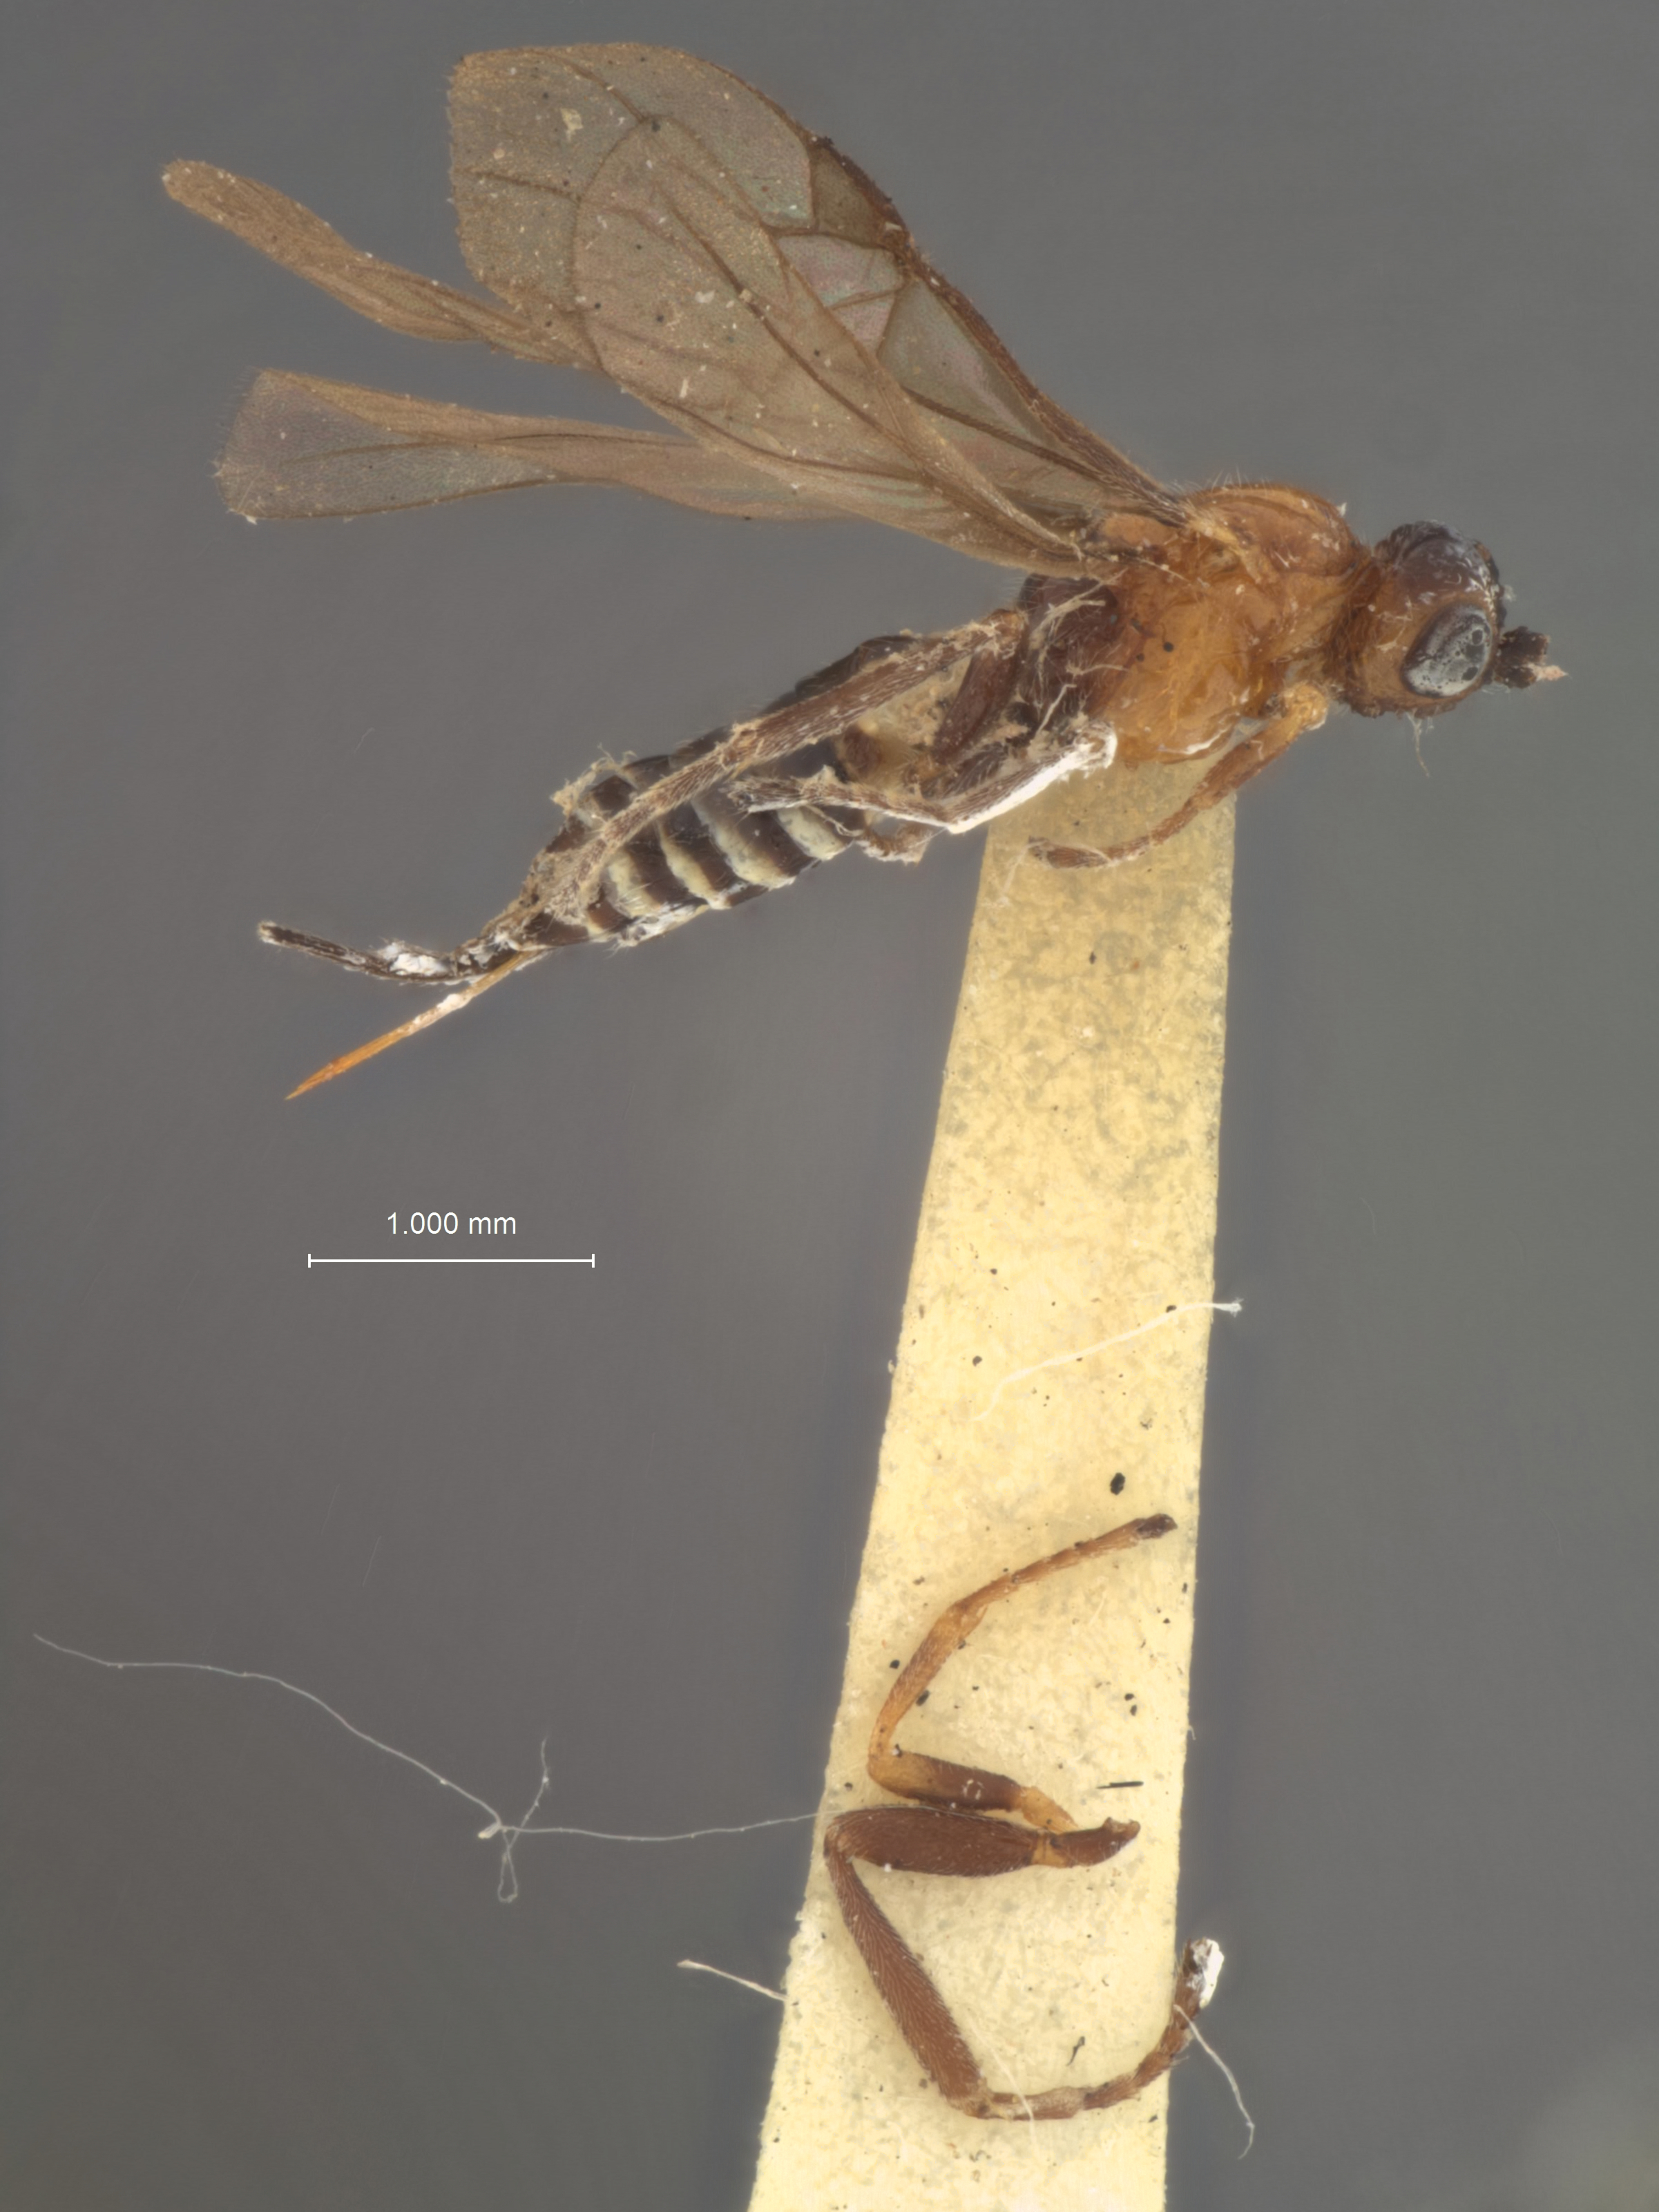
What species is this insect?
Amyosoma chilonis
